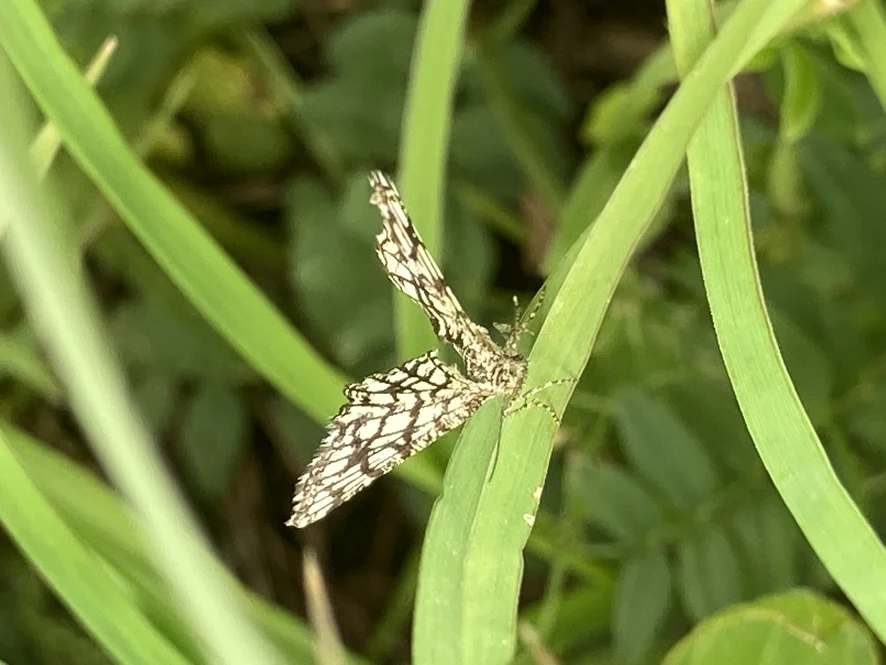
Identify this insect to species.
Chiasmia clathrata
